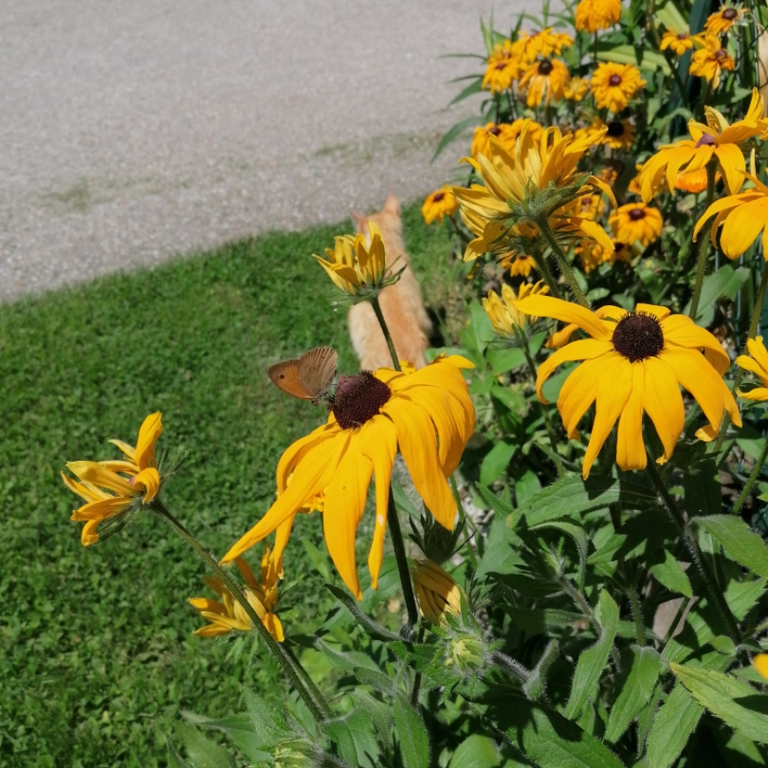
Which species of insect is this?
Maniola jurtina
